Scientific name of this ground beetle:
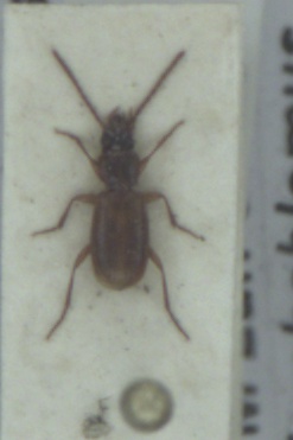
Trechoblemus micros
